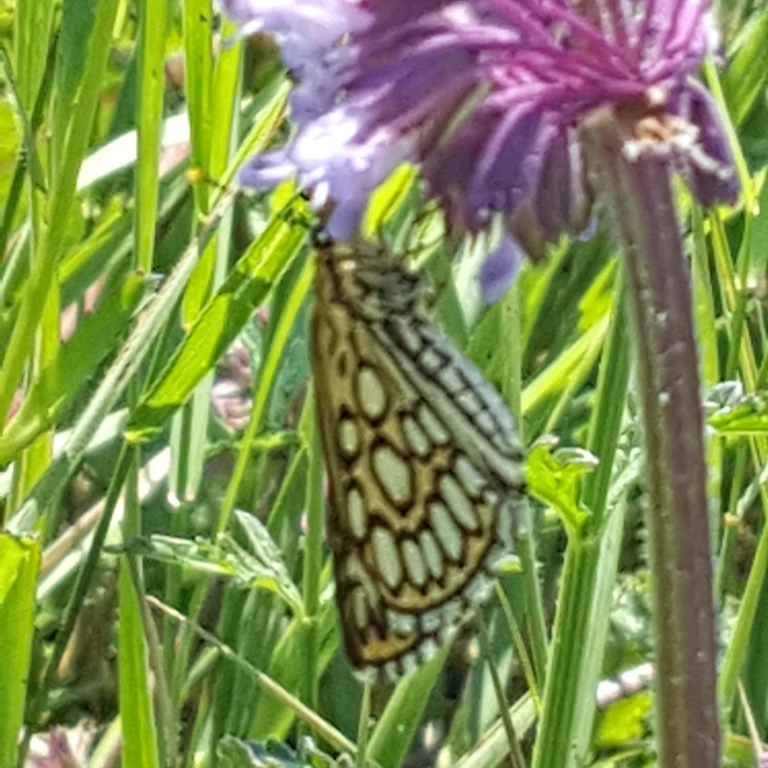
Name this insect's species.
Heteropterus morpheus
